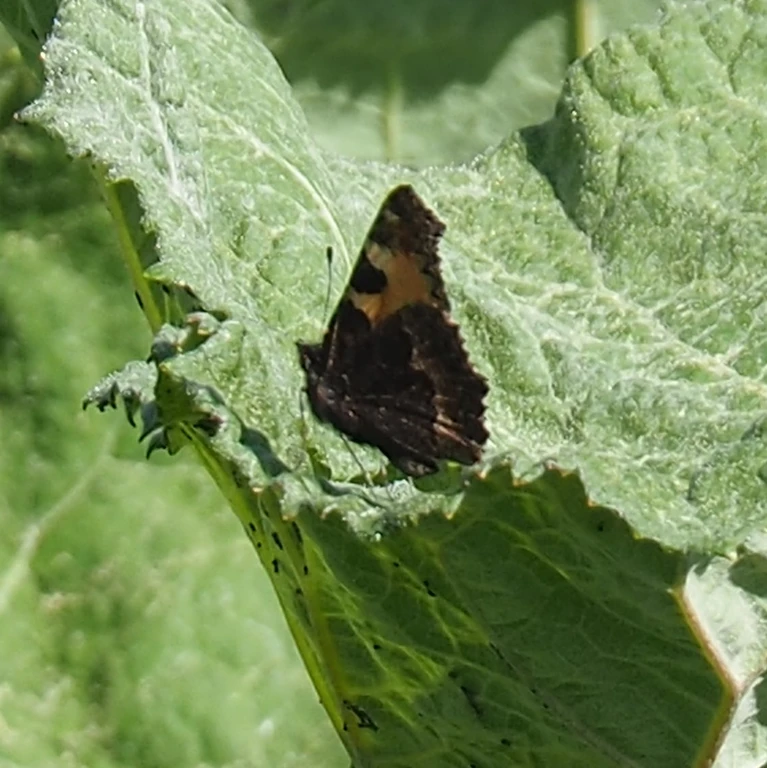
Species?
Aglais urticae
